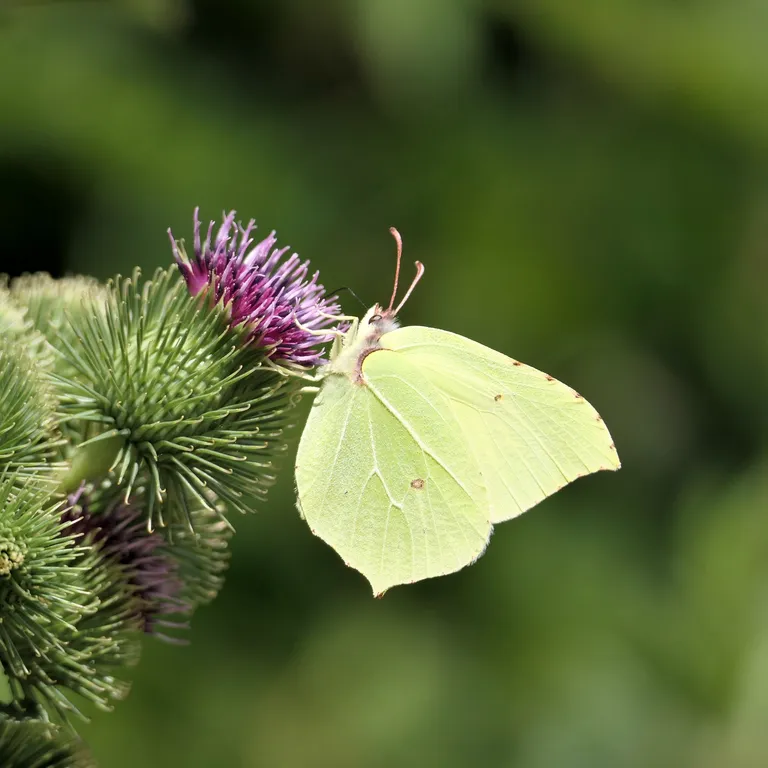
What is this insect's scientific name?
Gonepteryx rhamni
